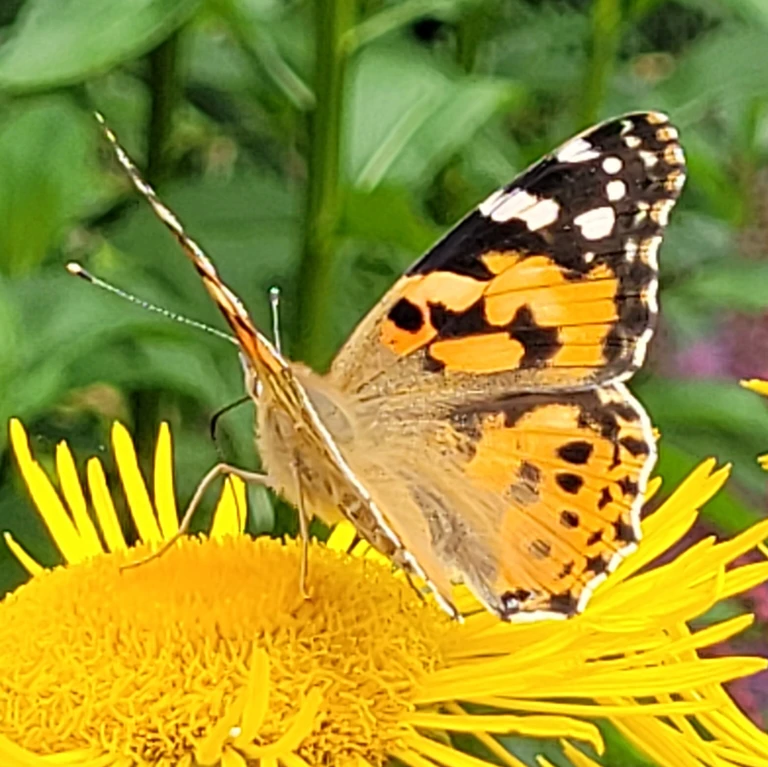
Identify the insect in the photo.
Vanessa cardui
